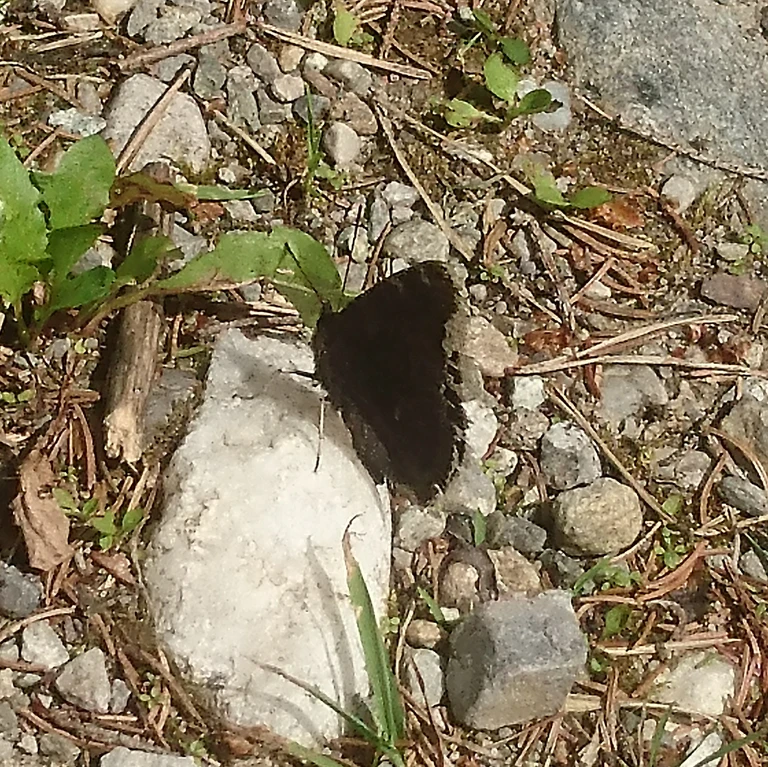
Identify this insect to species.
Nymphalis antiopa
